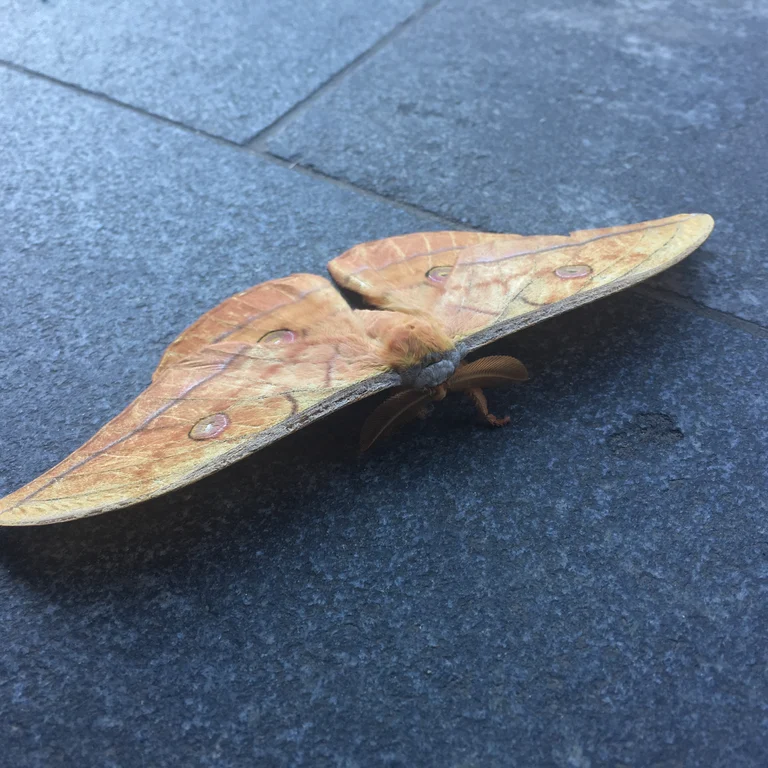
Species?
Antheraea yamamai
